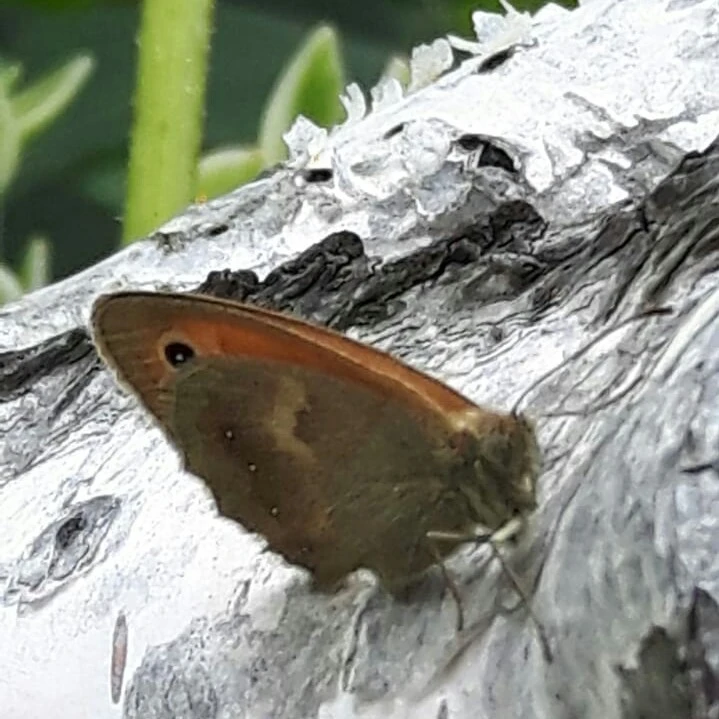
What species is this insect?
Coenonympha pamphilus
